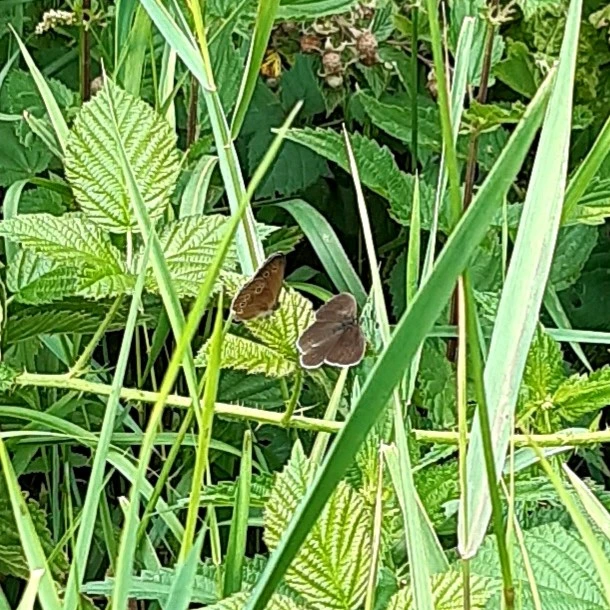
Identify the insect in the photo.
Aphantopus hyperantus
